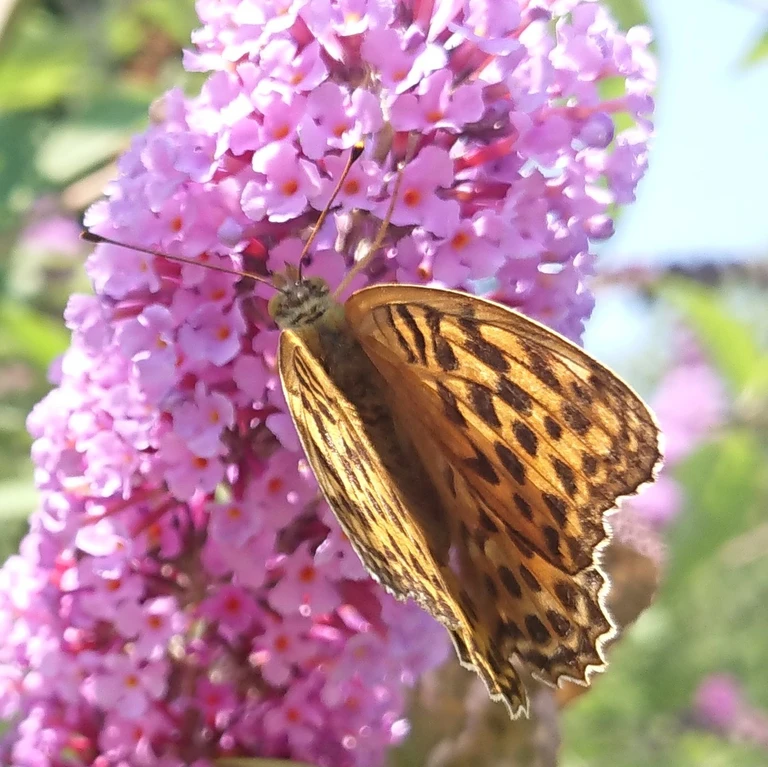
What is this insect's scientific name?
Argynnis paphia
